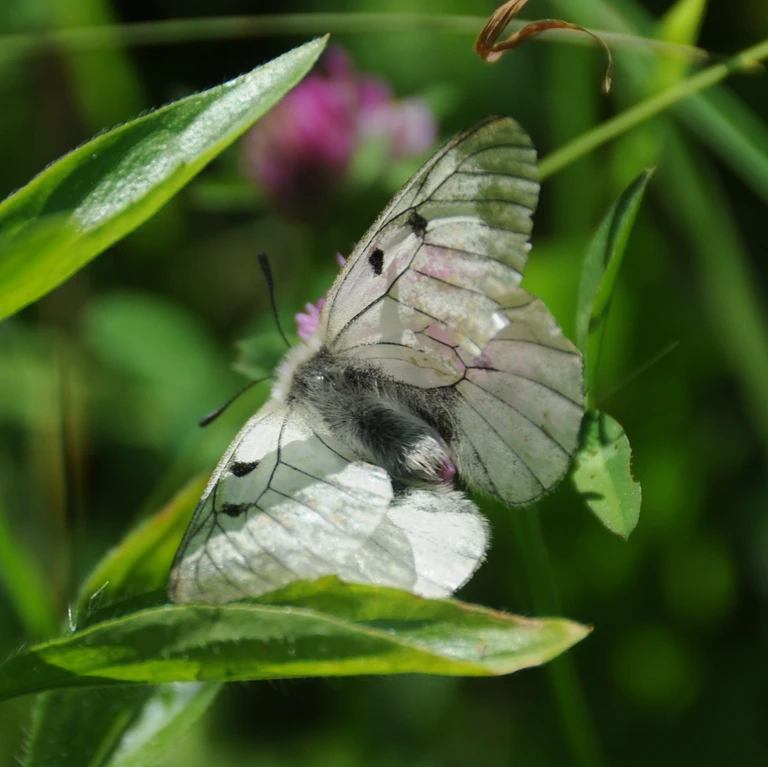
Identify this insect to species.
Parnassius mnemosyne
